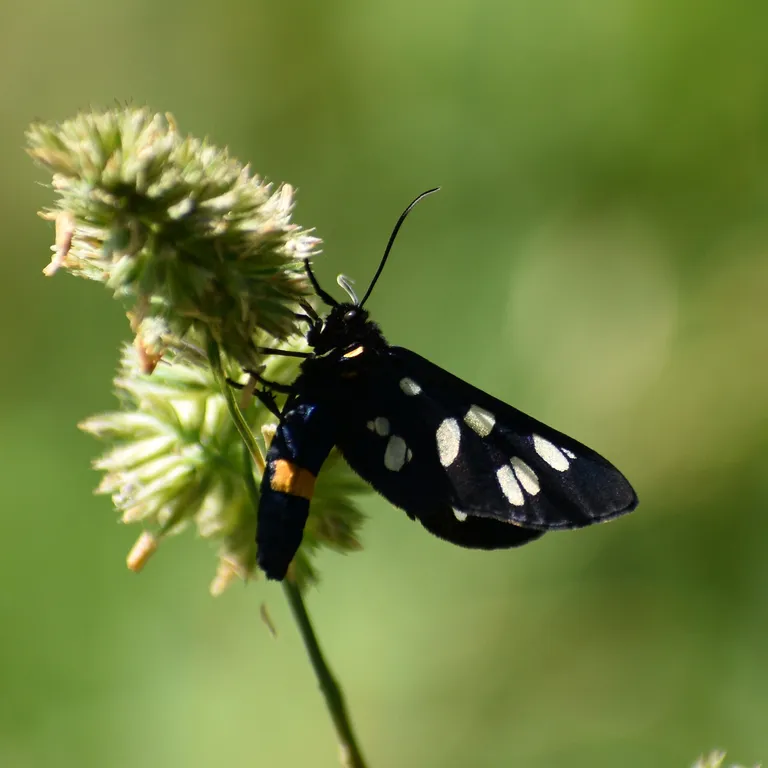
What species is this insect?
Amata phegea
